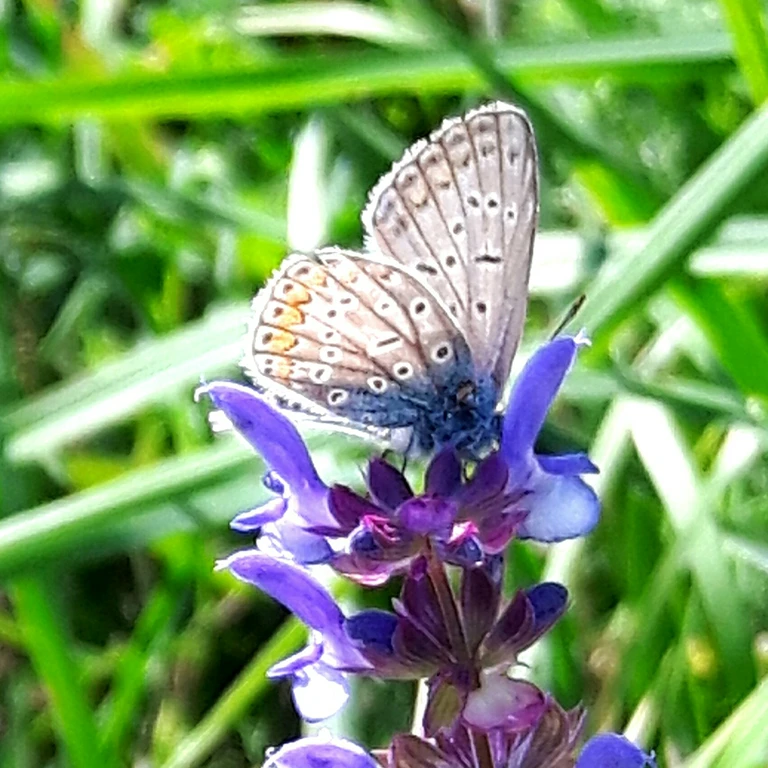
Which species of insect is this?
Polyommatus icarus
